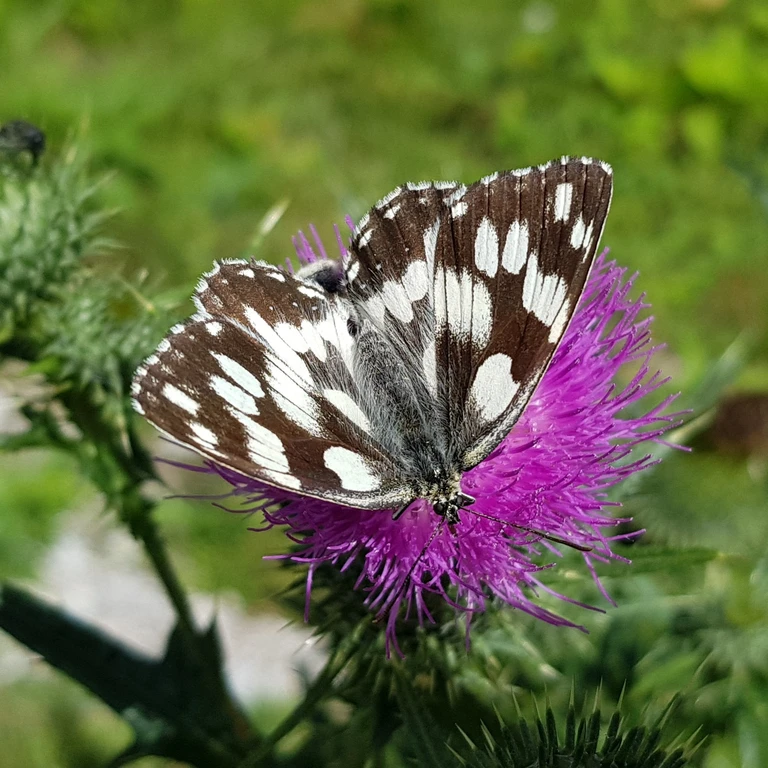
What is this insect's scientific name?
Melanargia galathea
